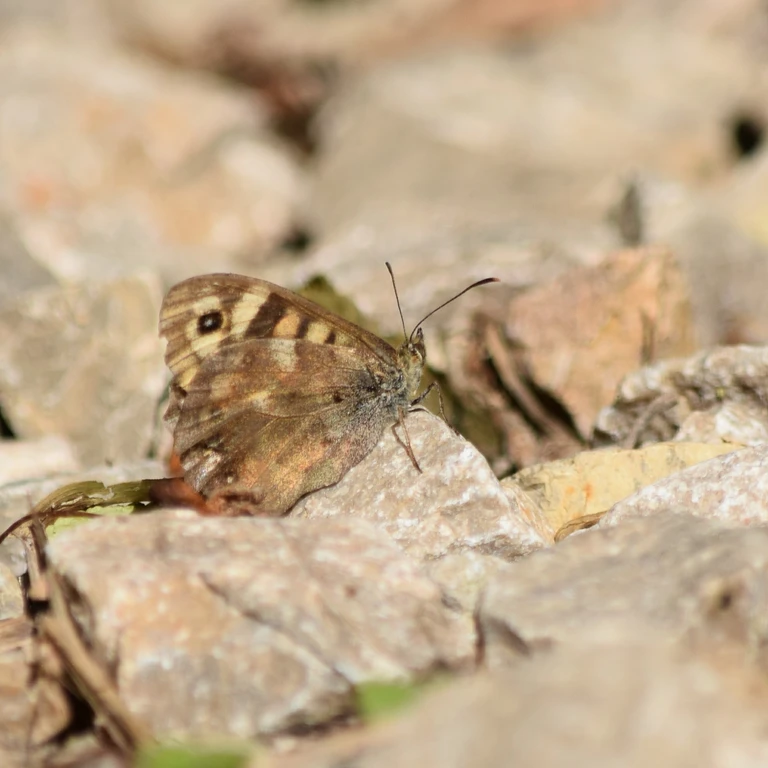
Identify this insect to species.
Pararge aegeria
